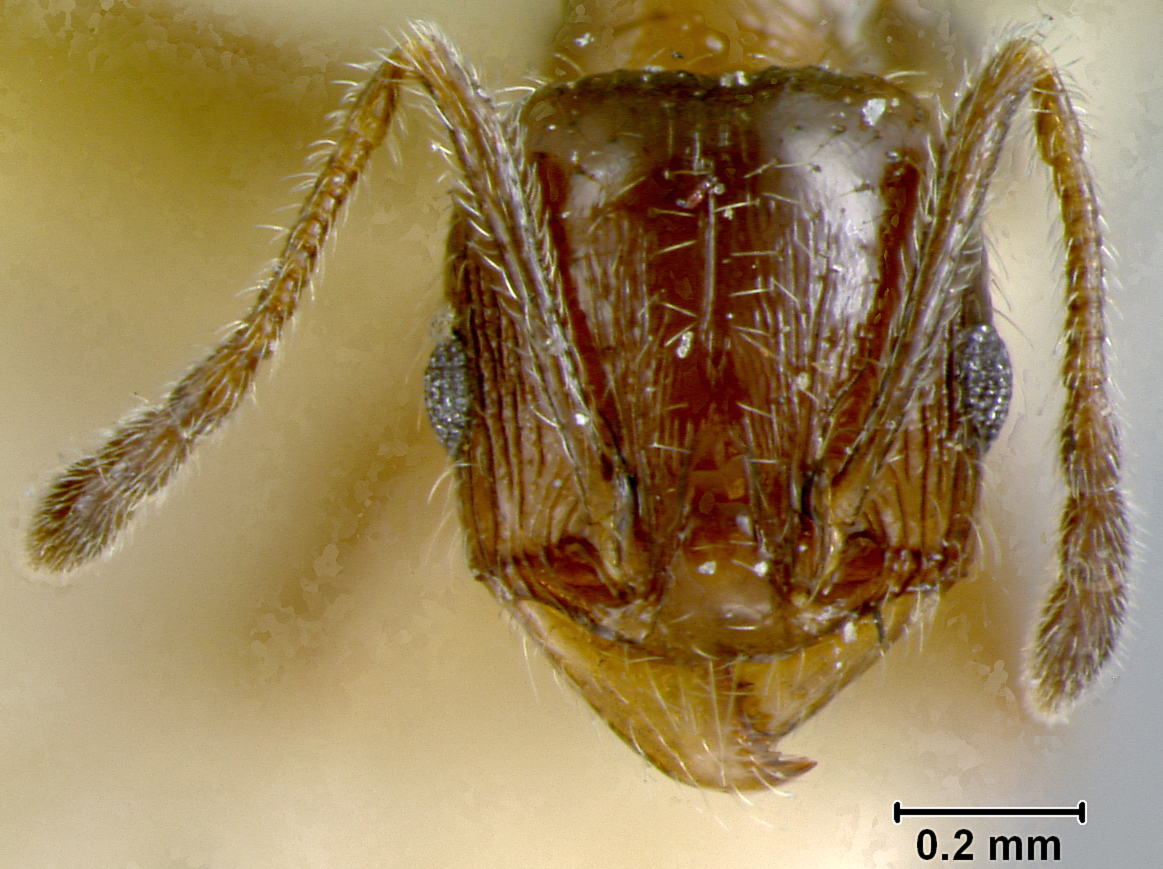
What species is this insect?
Pheidole centeotl
